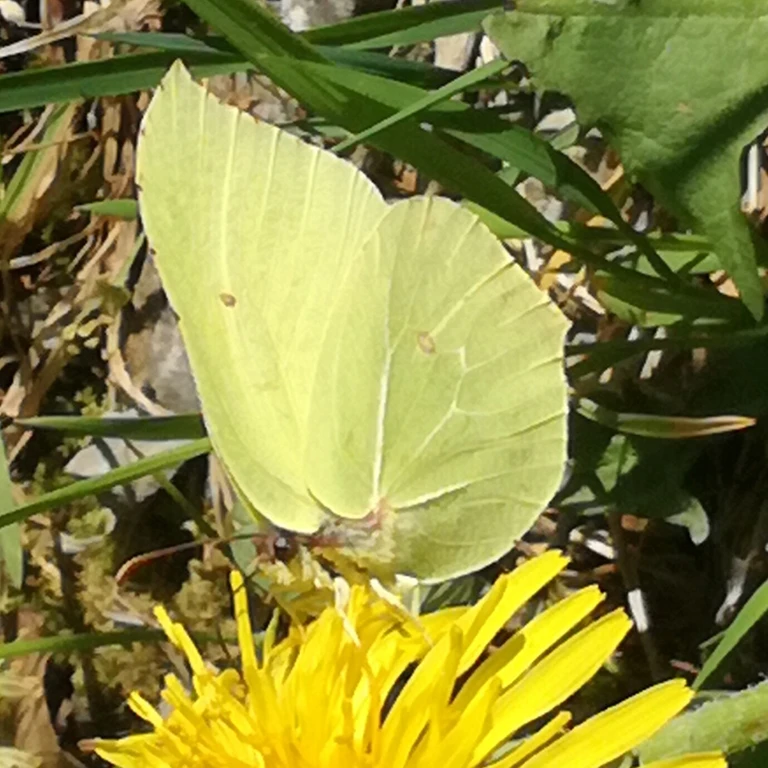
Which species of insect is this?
Gonepteryx rhamni
